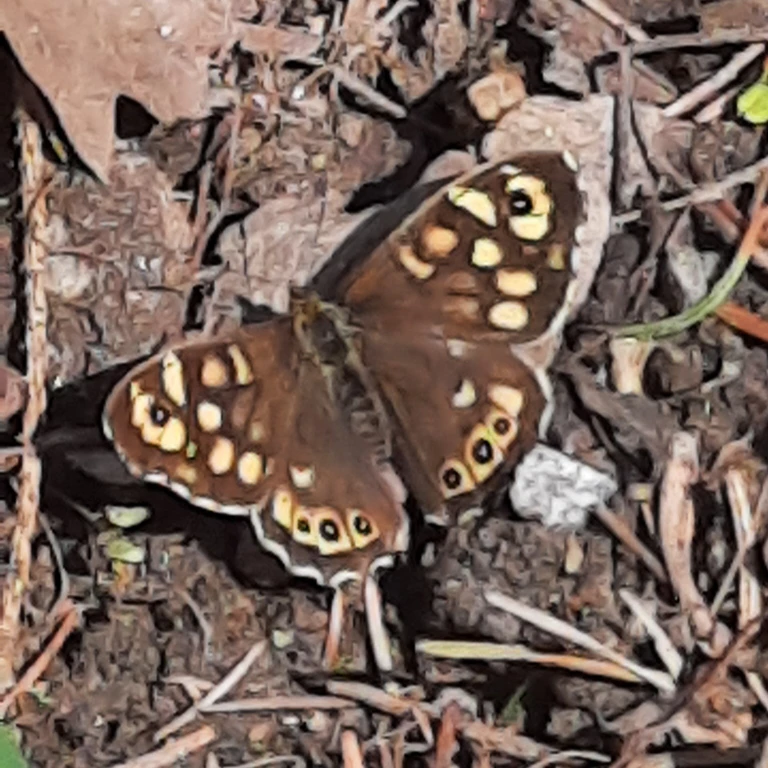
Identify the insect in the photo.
Pararge aegeria
